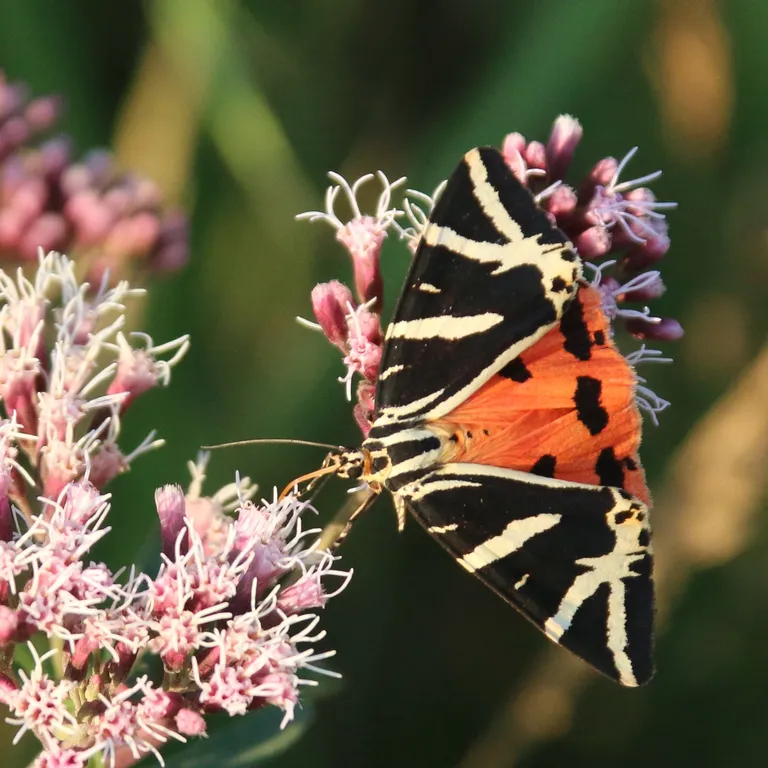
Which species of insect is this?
Euplagia quadripunctaria
